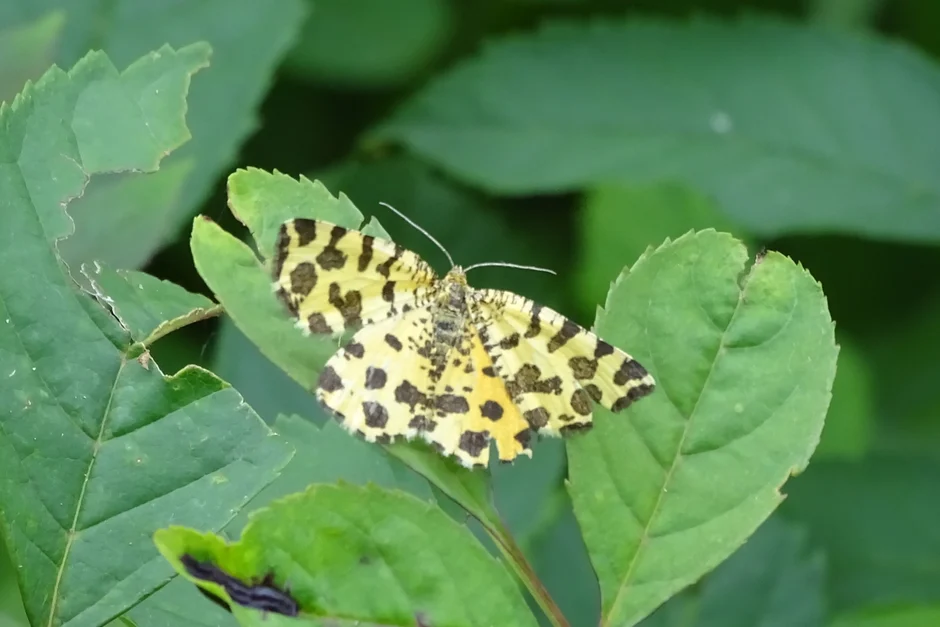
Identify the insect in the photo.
Pseudopanthera macularia
